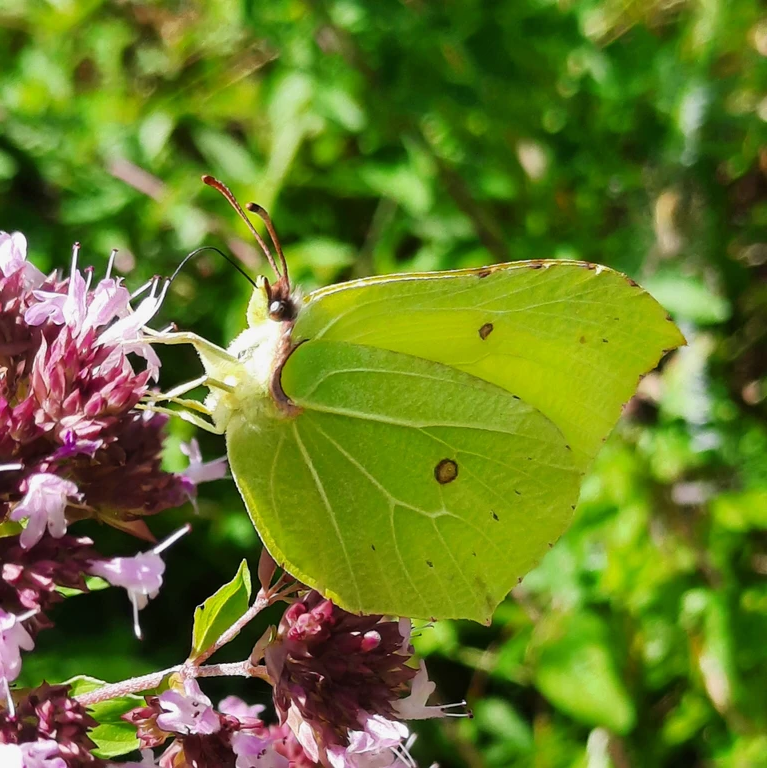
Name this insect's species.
Gonepteryx rhamni
